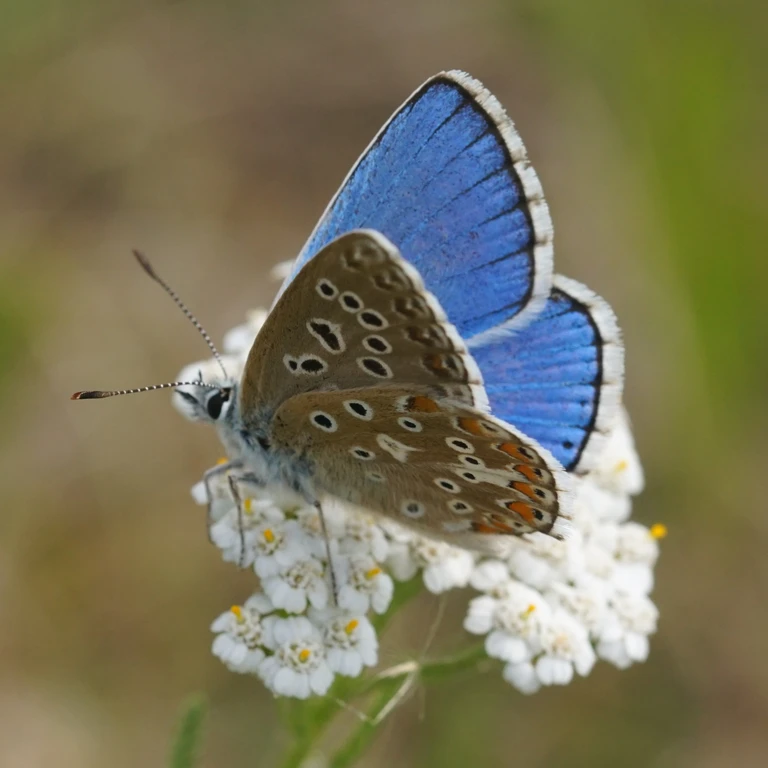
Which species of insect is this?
Lysandra bellargus
